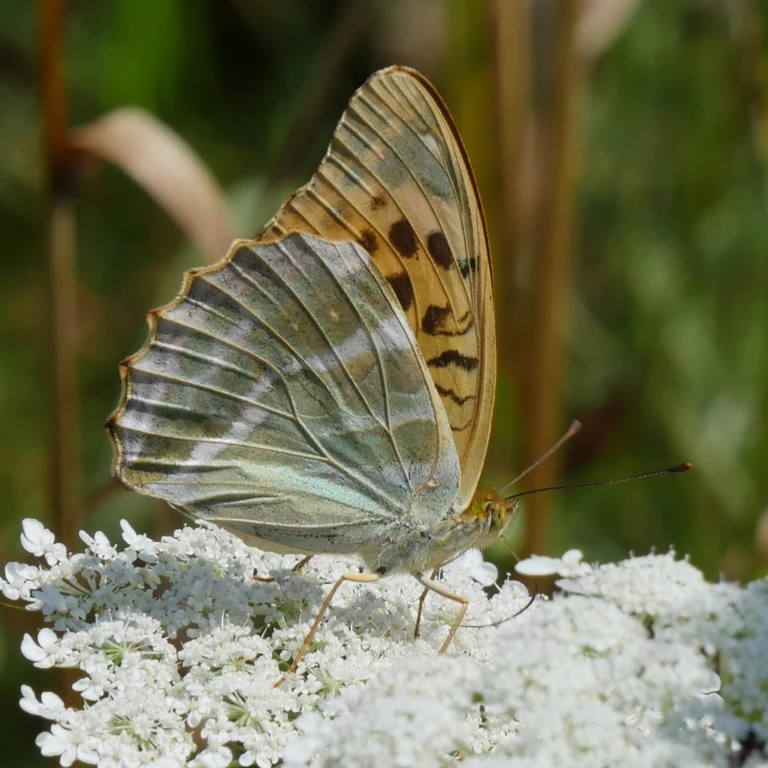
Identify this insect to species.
Argynnis paphia
